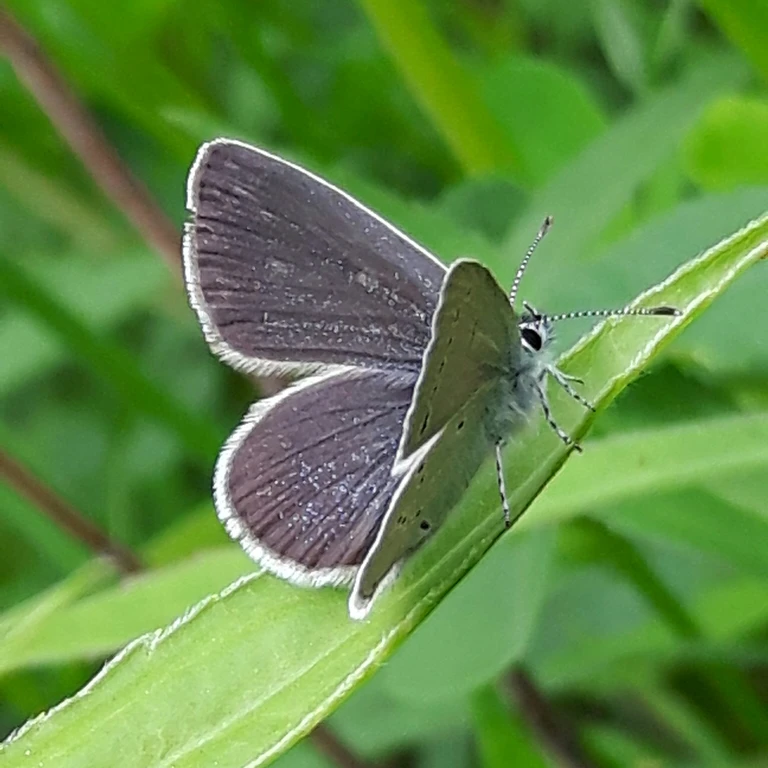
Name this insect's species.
Cupido minimus
